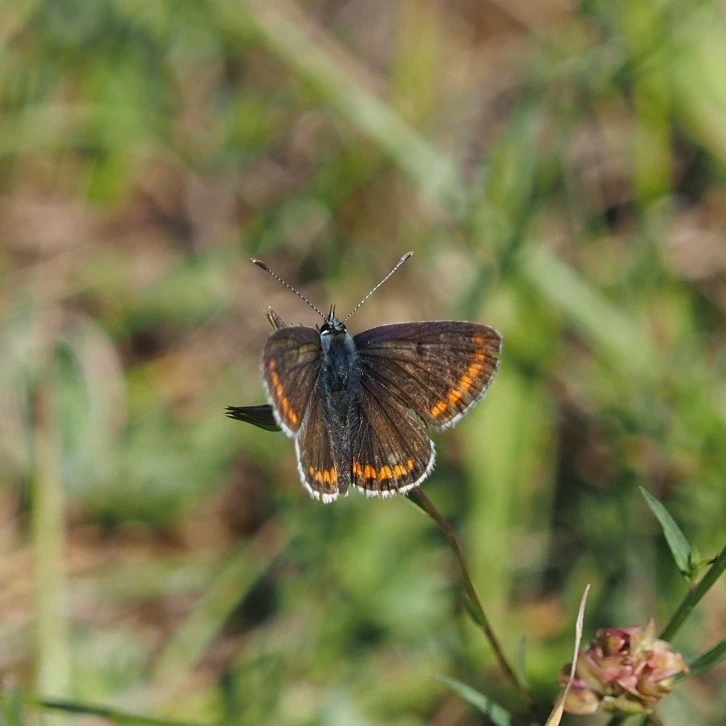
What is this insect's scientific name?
Aricia agestis/artaxerxes
